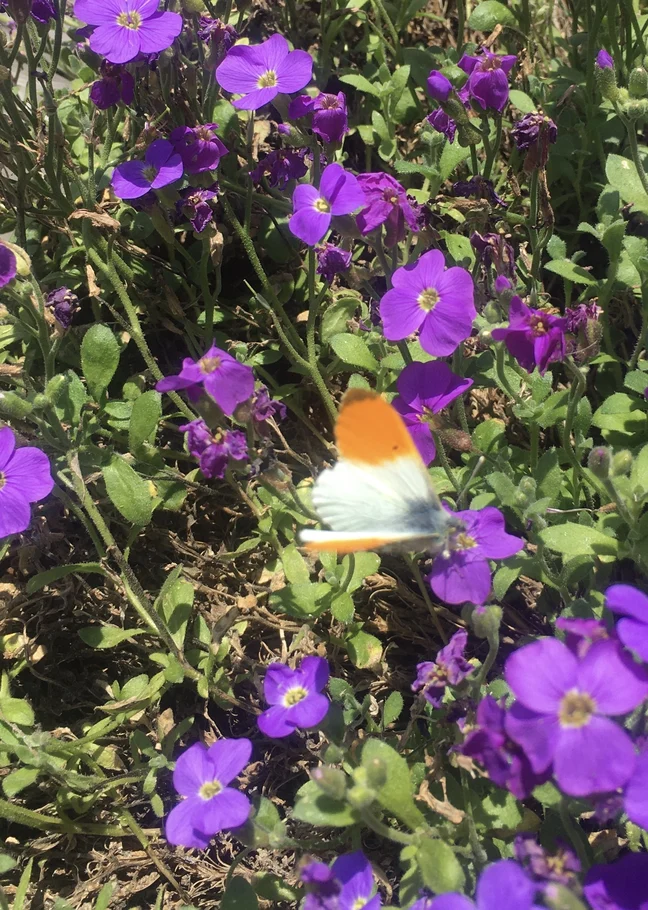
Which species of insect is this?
Anthocharis cardamines
